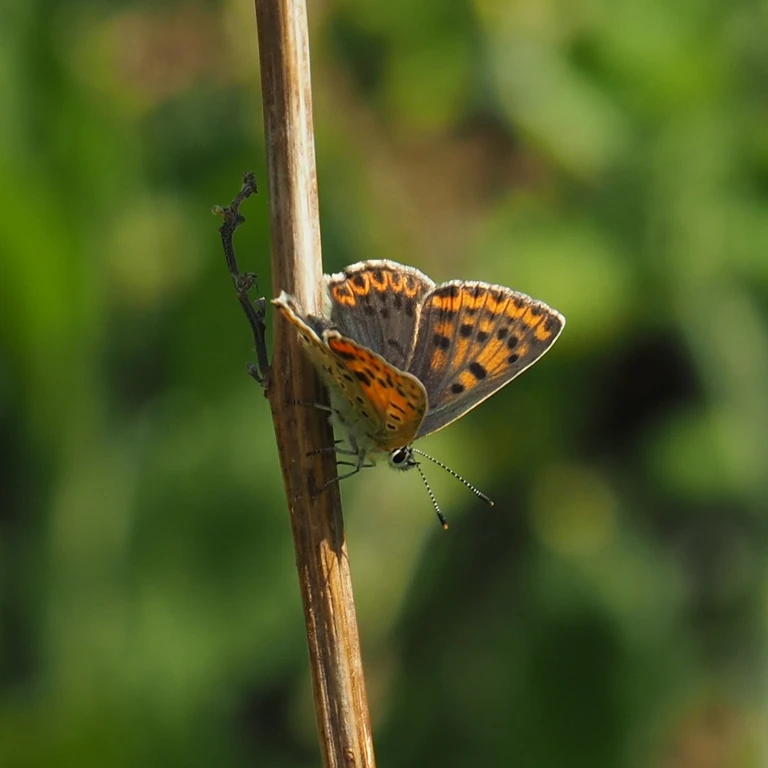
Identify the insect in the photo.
Lycaena tityrus (also Loweia tityrus)
